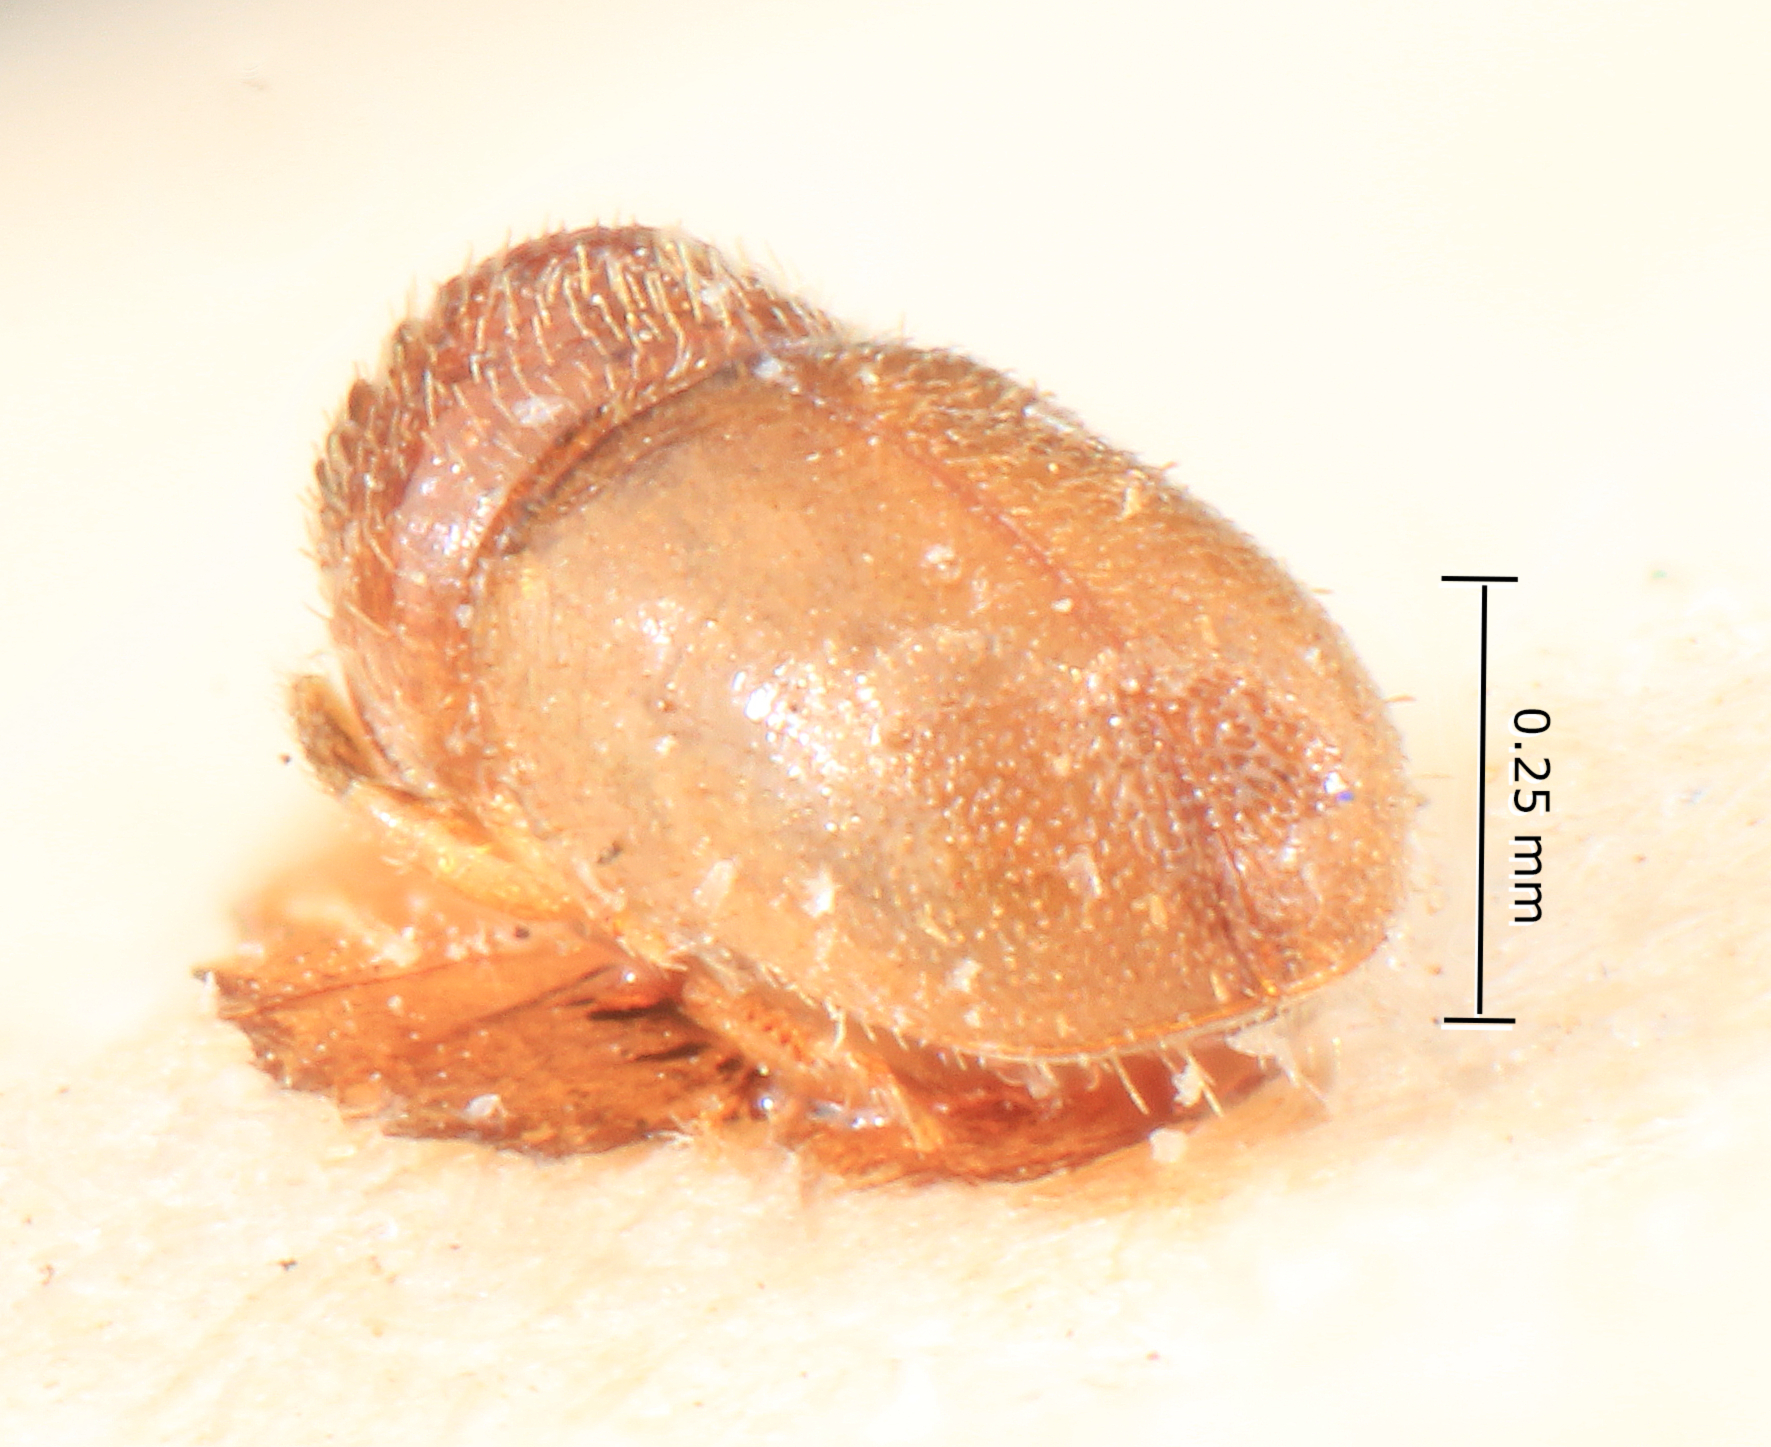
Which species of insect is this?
Cryphalus minimus
